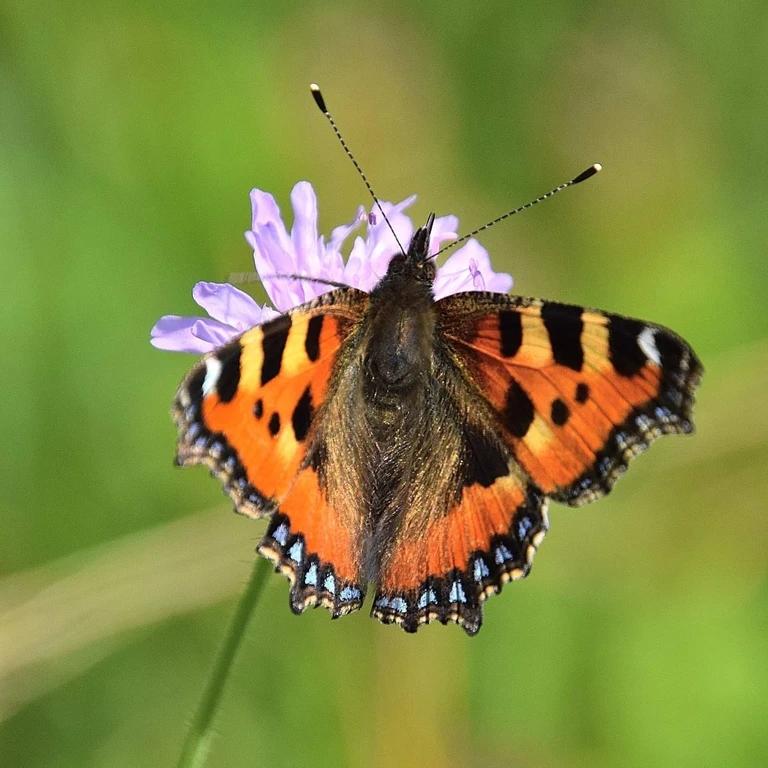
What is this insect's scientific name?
Aglais urticae
